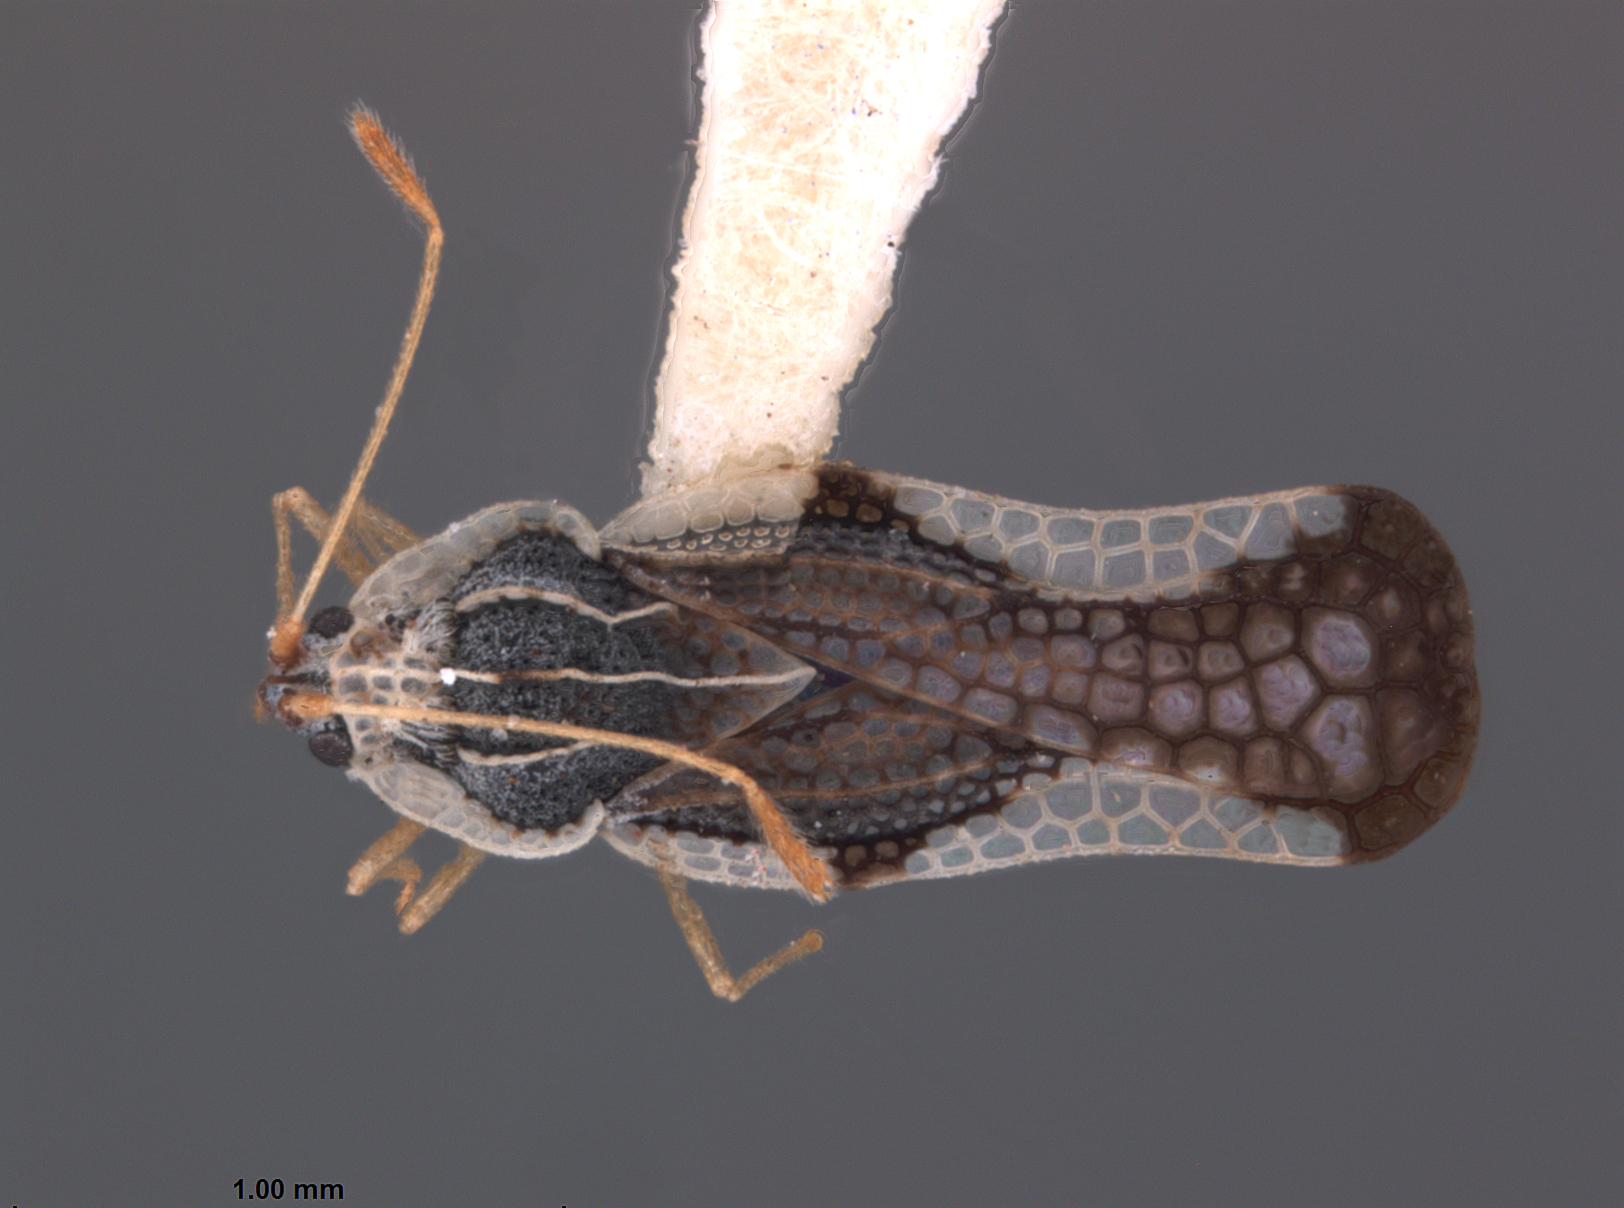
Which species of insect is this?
Leptopharsa machalana
